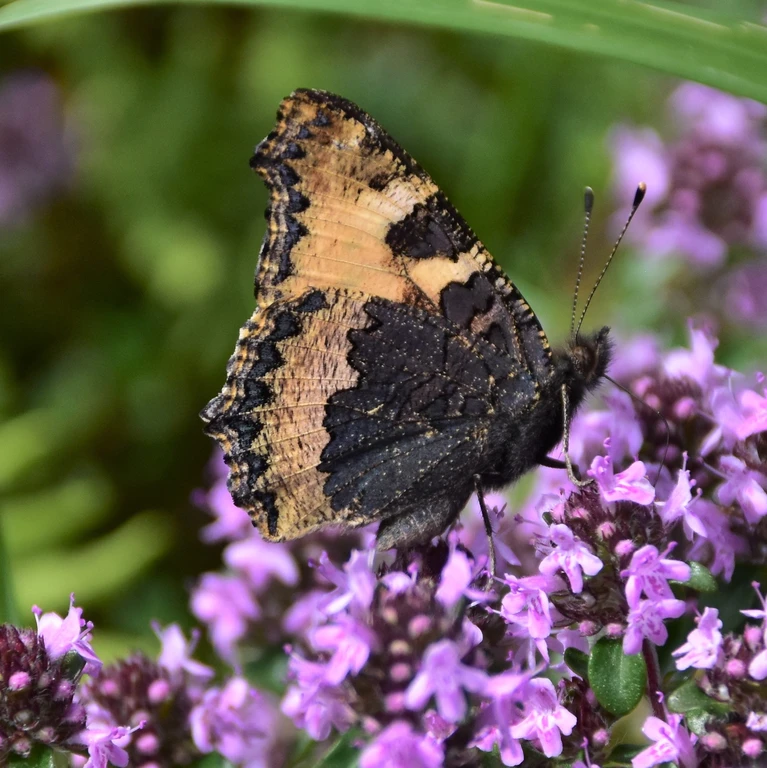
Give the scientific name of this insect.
Aglais urticae
